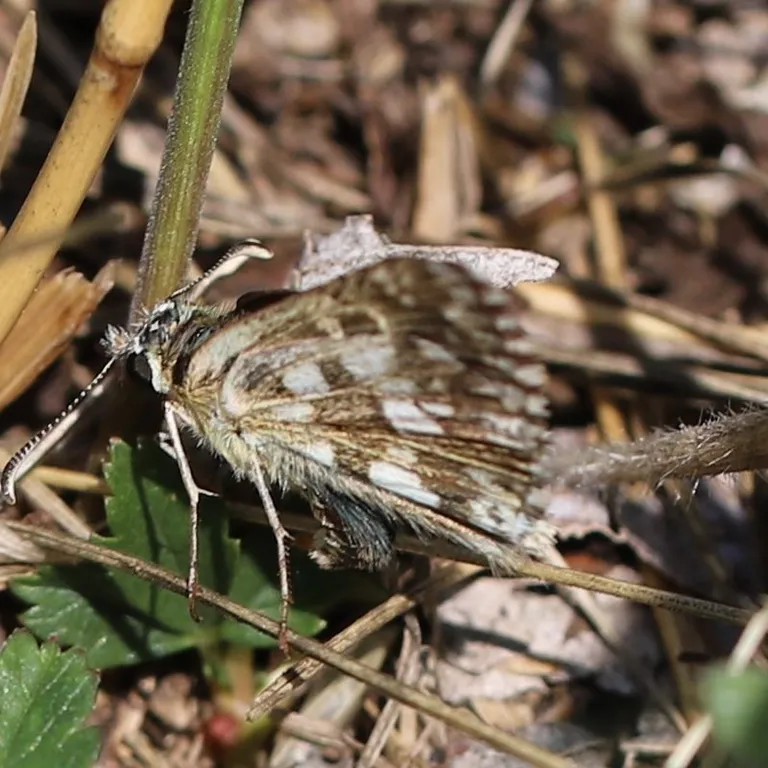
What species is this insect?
Pyrgus armoricanus
